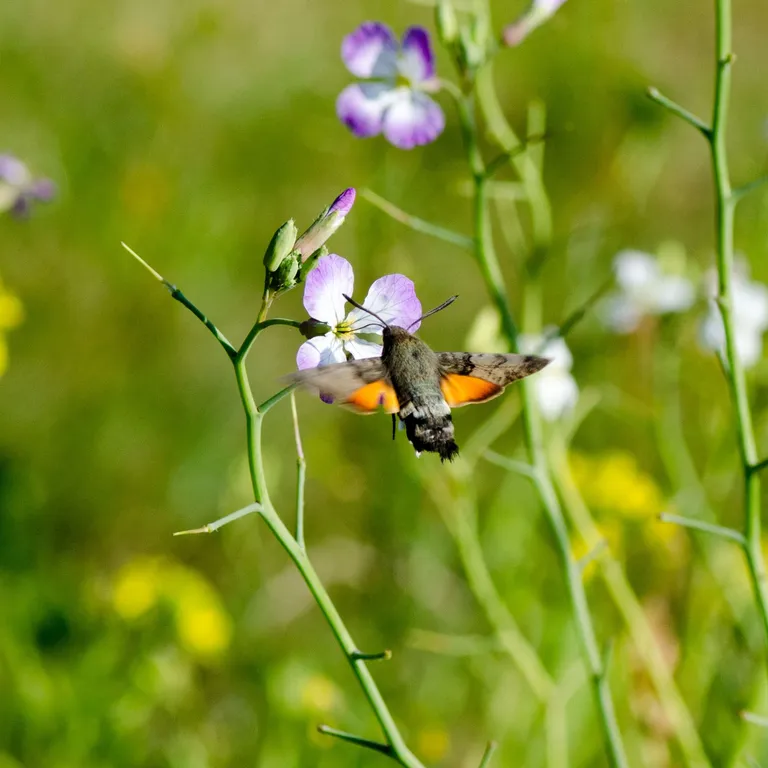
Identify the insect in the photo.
Macroglossum stellatarum
